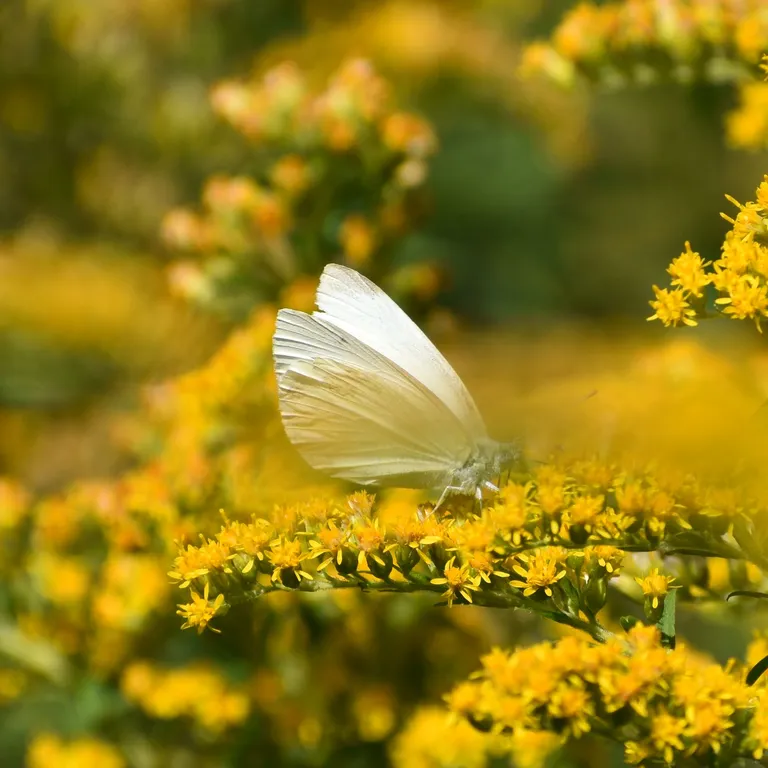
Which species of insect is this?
Pieris rapae
